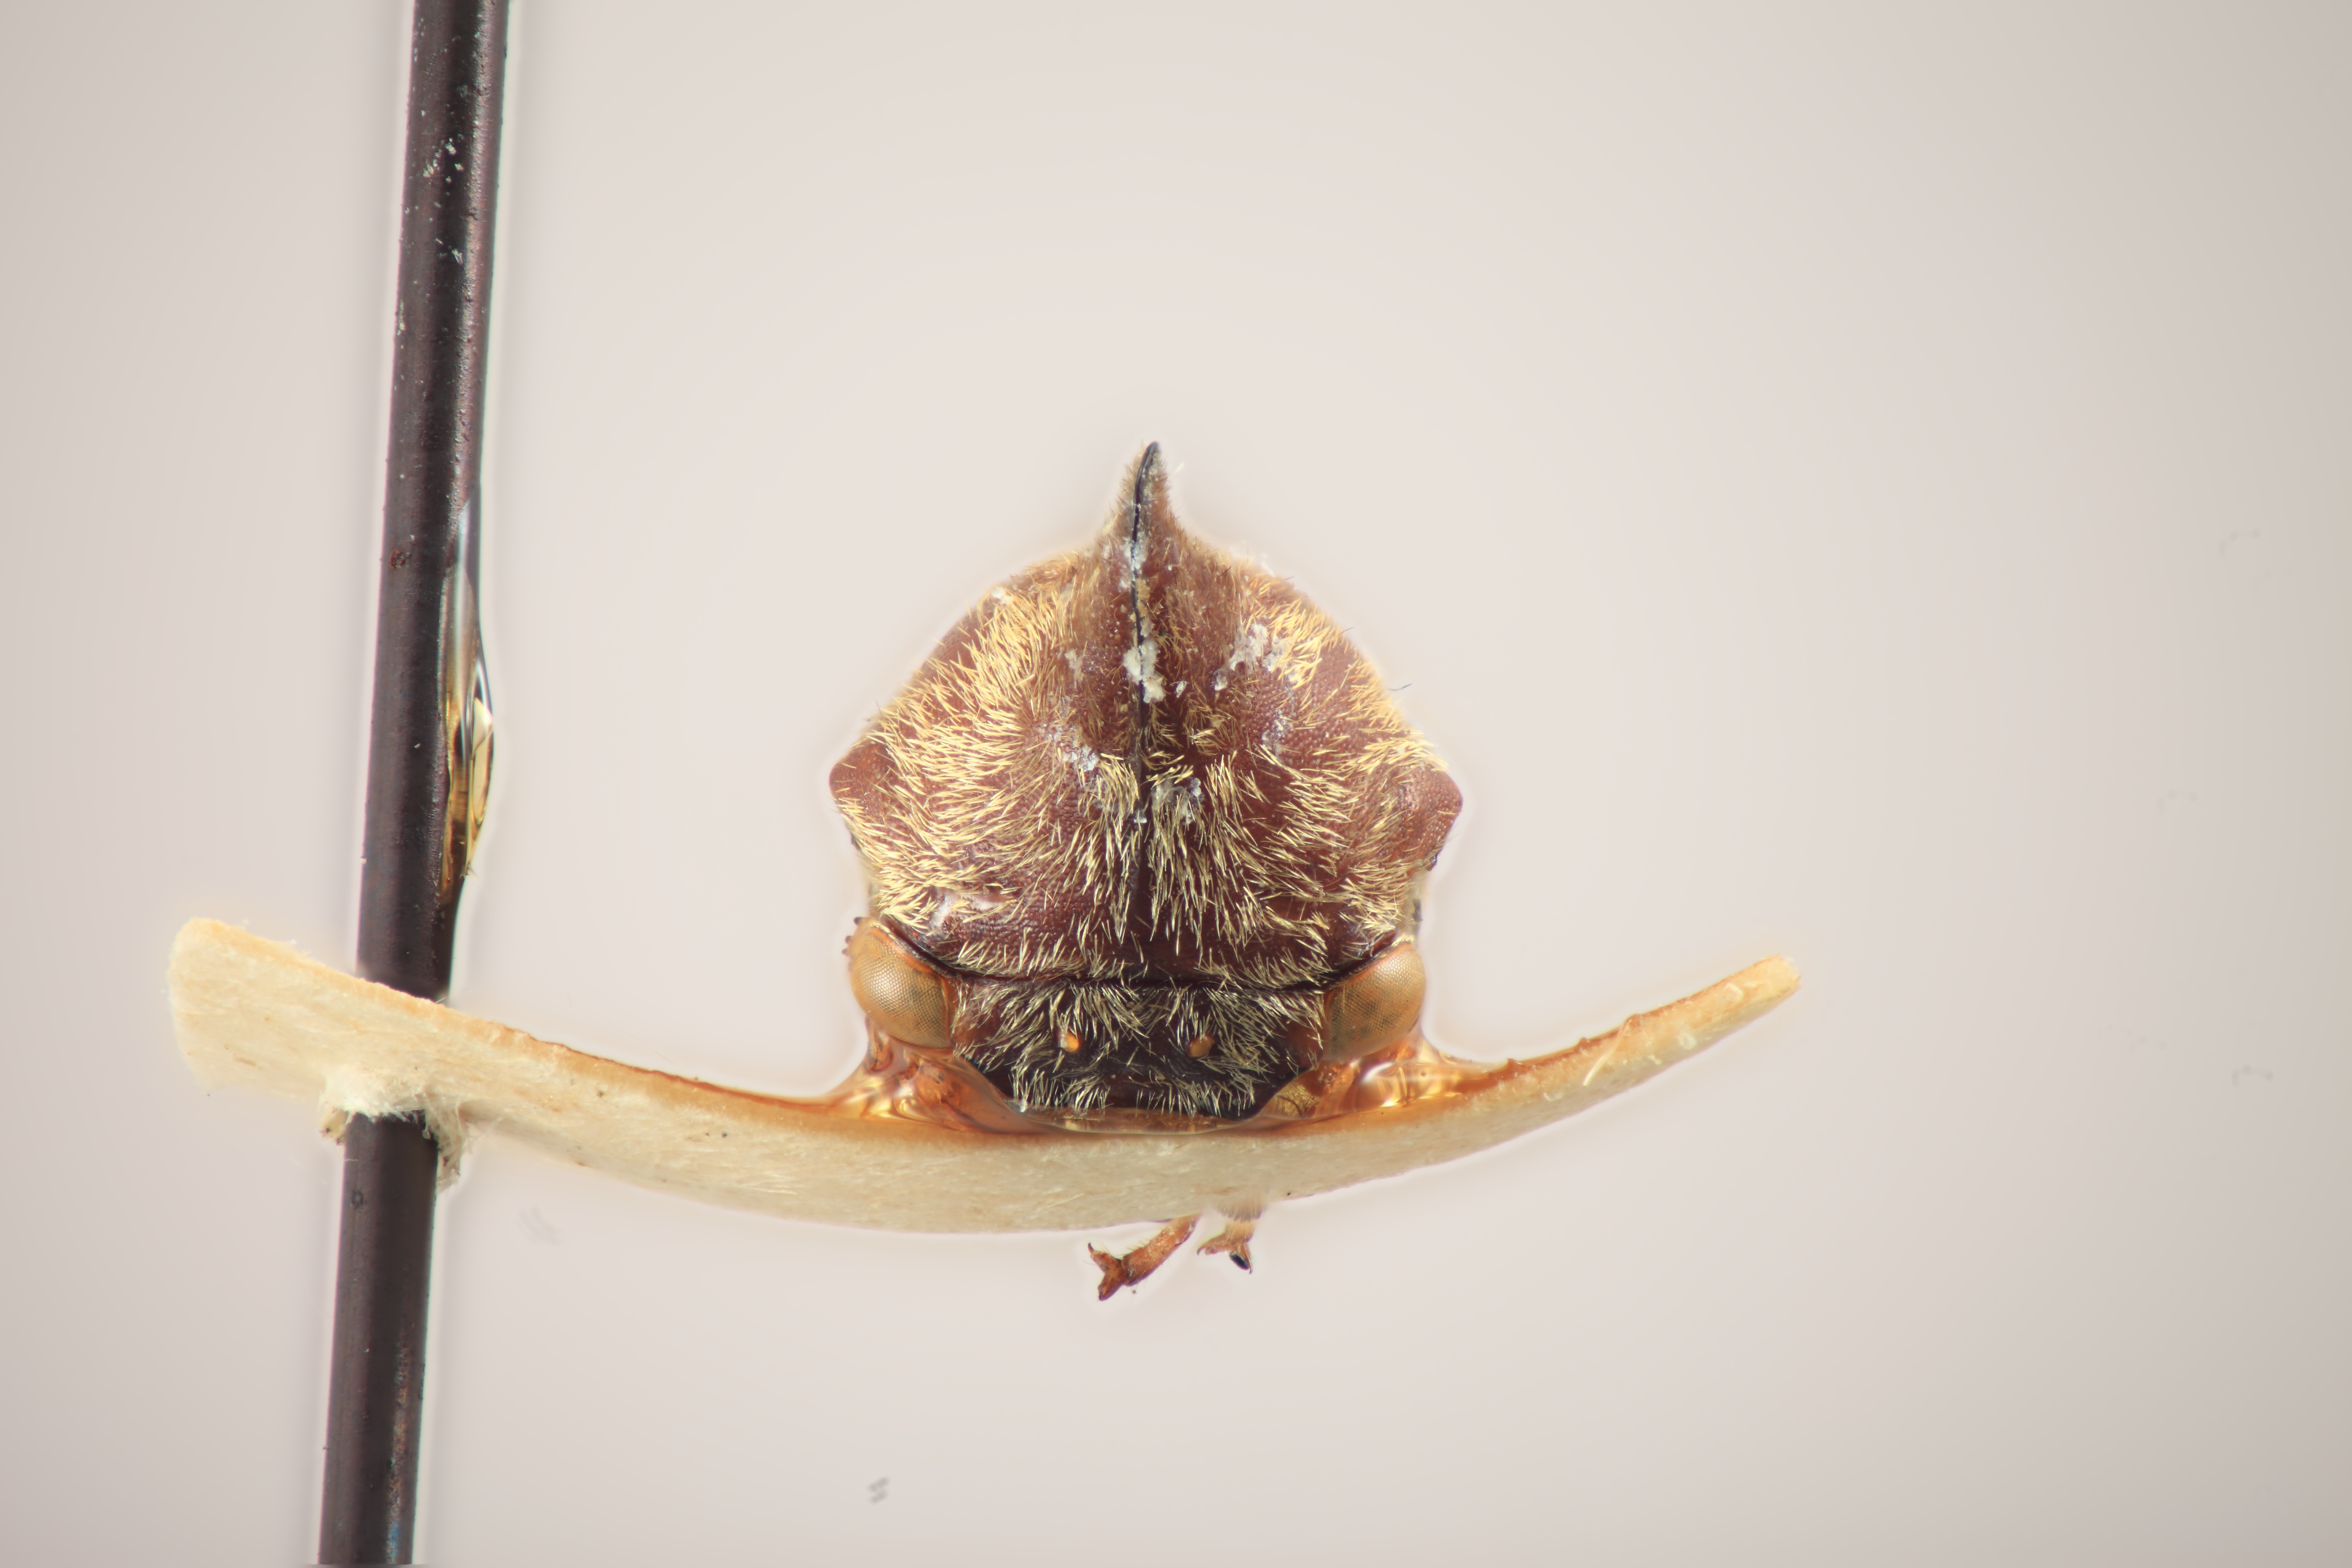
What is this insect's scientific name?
Calloconophora angustitibia
